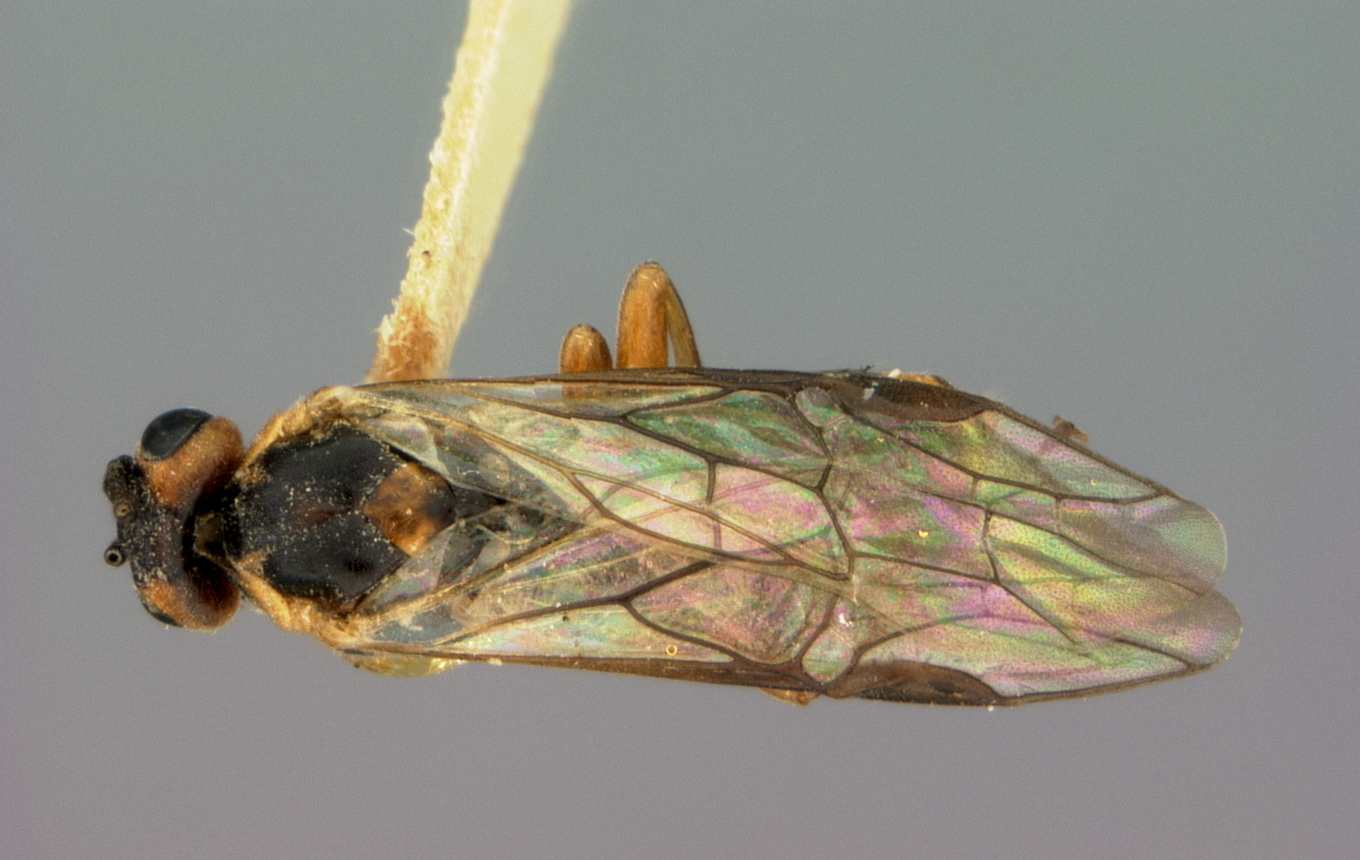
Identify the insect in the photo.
Pontania petiolaridis
